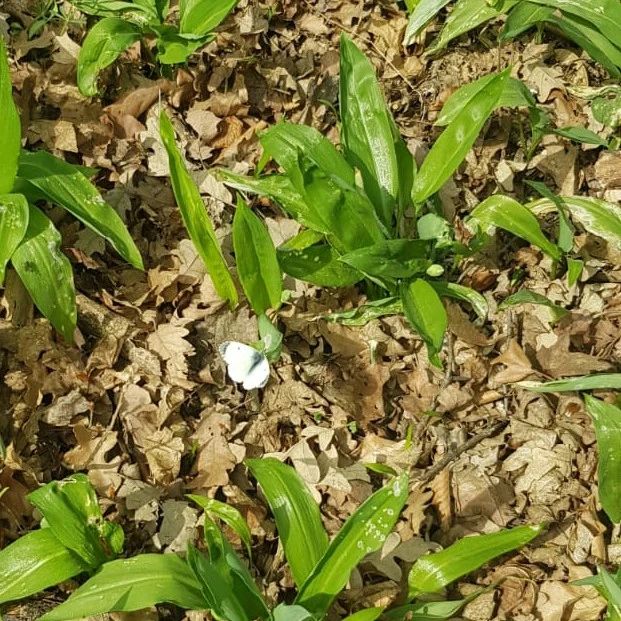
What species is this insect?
Anthocharis cardamines
